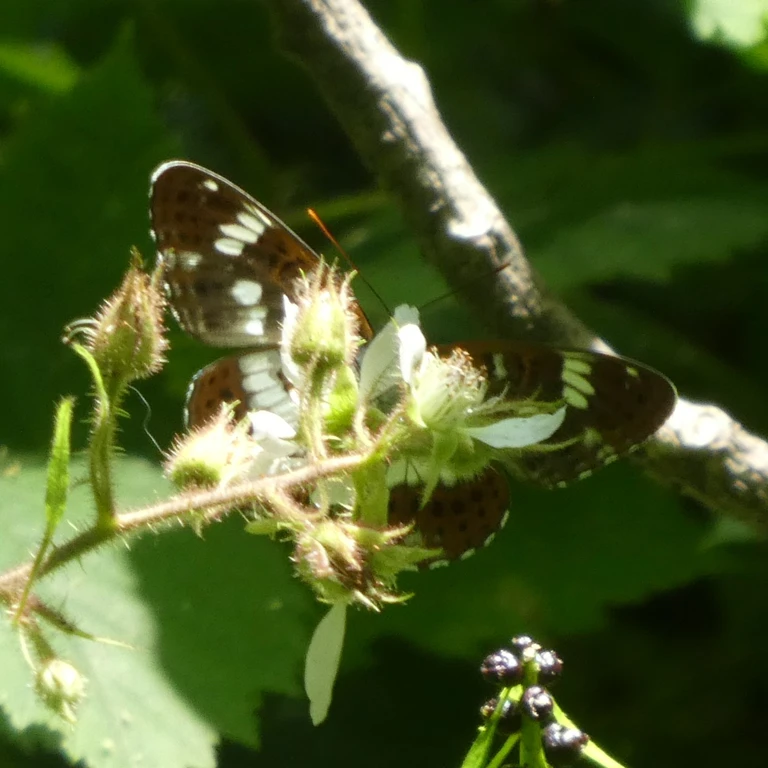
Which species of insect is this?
Limenitis camilla (also Ladoga camilla)
